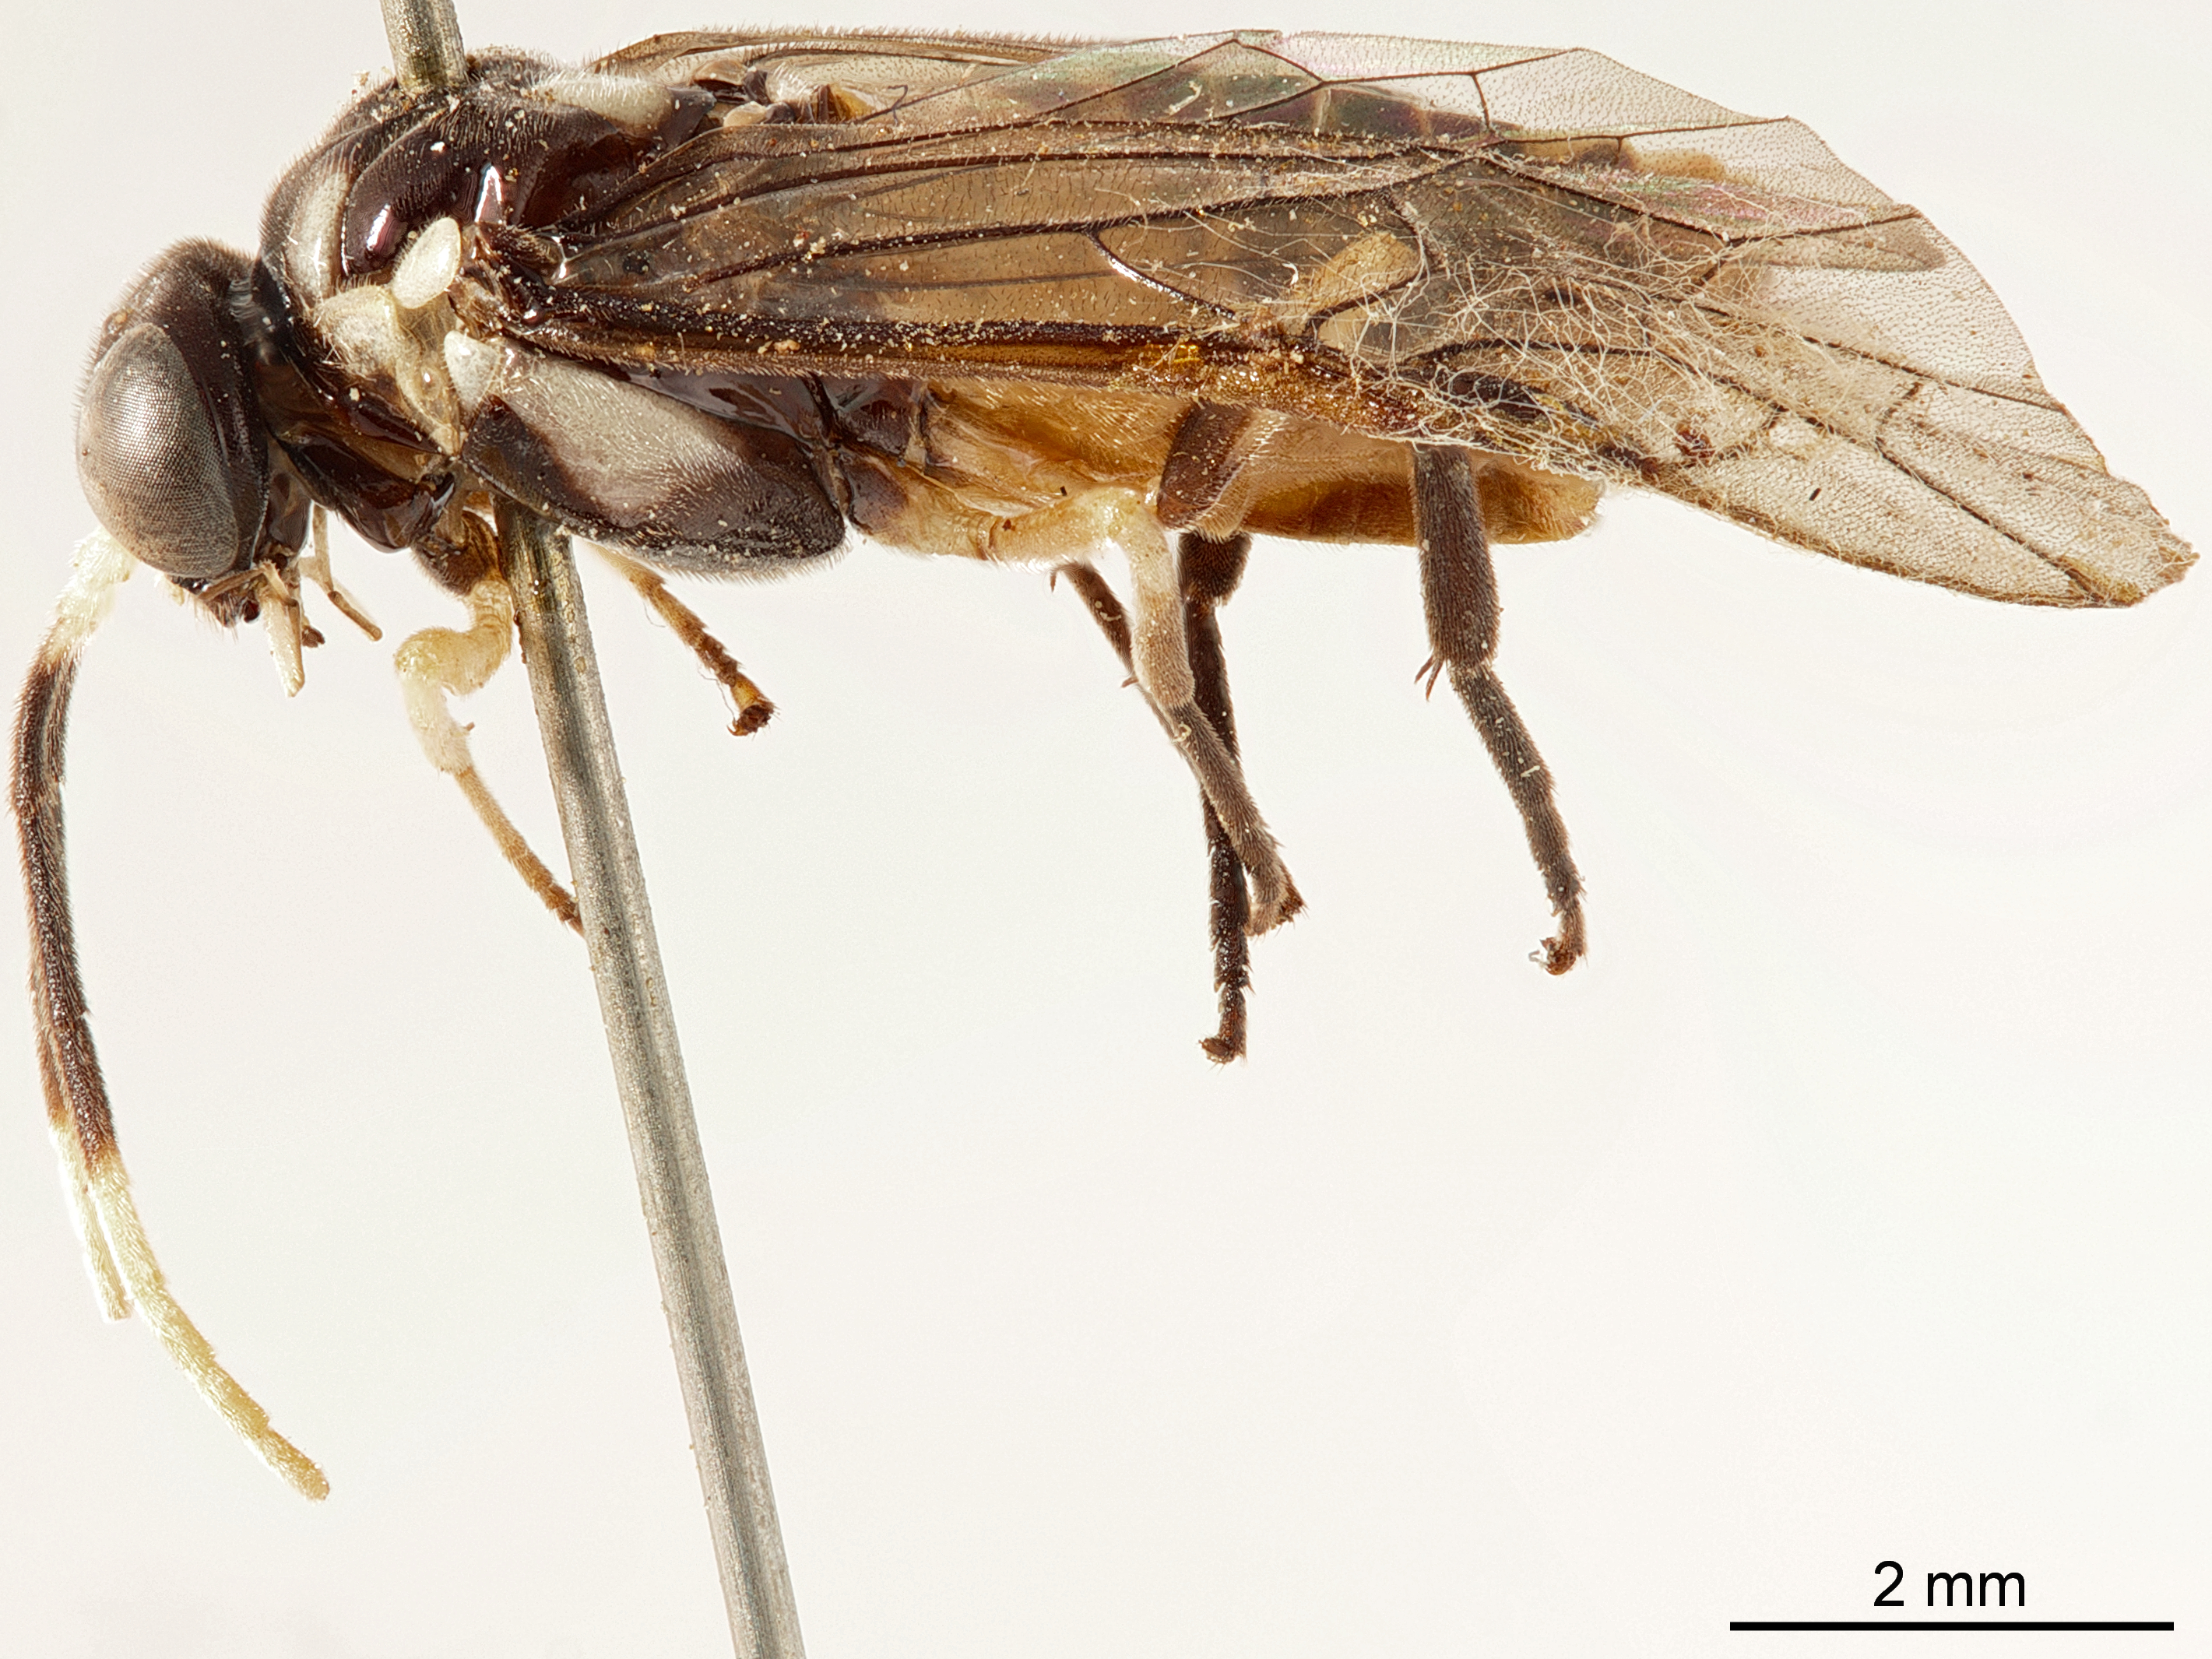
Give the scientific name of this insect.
Neothrinax lugonensis
